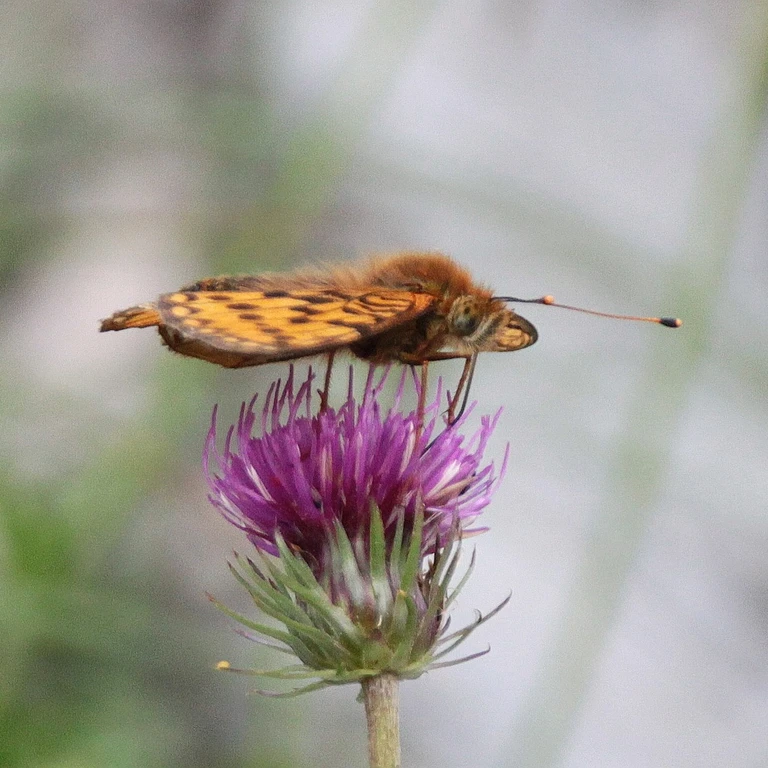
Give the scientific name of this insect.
Speyeria aglaja
